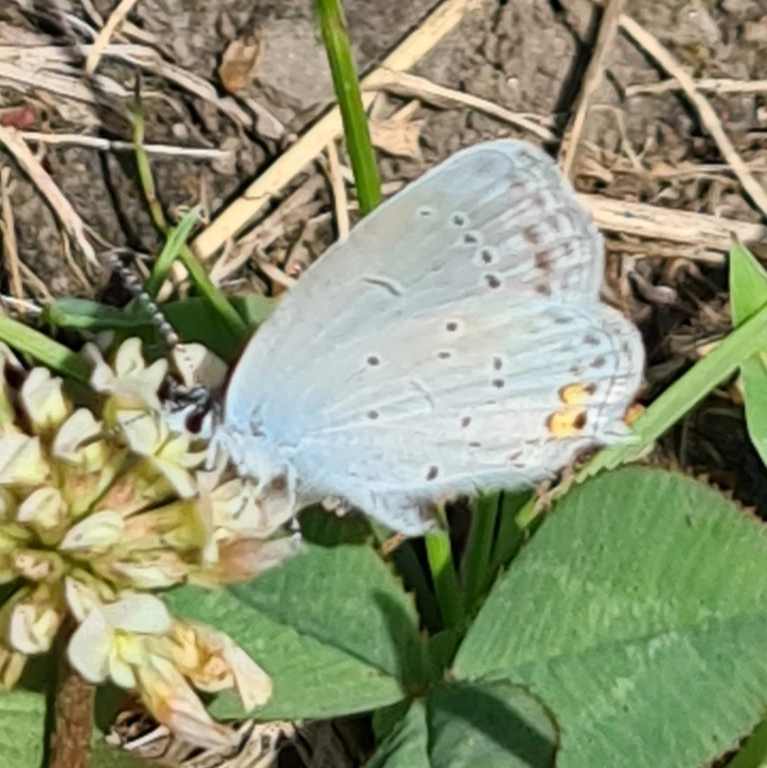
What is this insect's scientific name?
Cupido argiades (also Elkalyce argiades)
